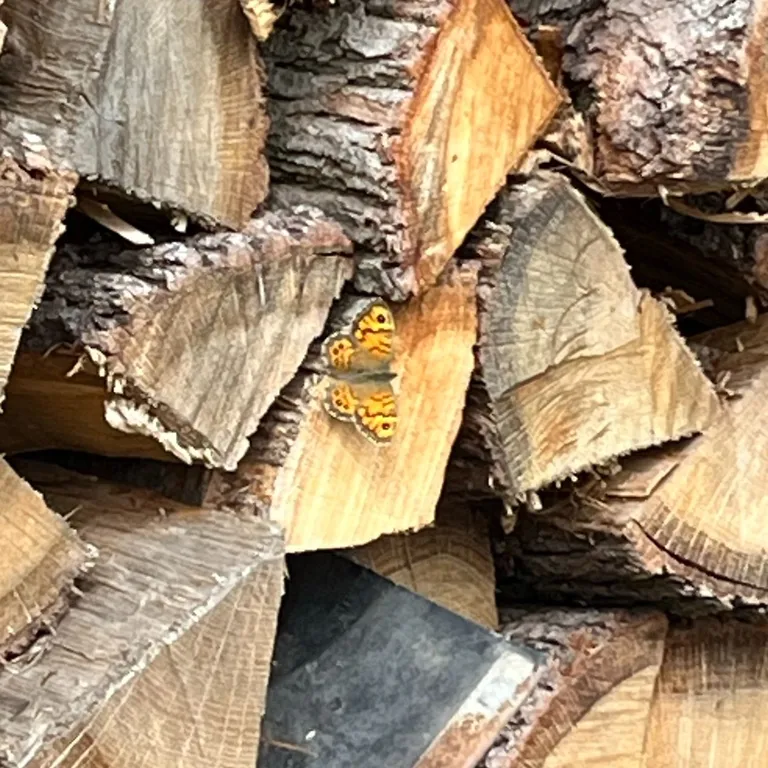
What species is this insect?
Lasiommata megera (also Pararge megera)
